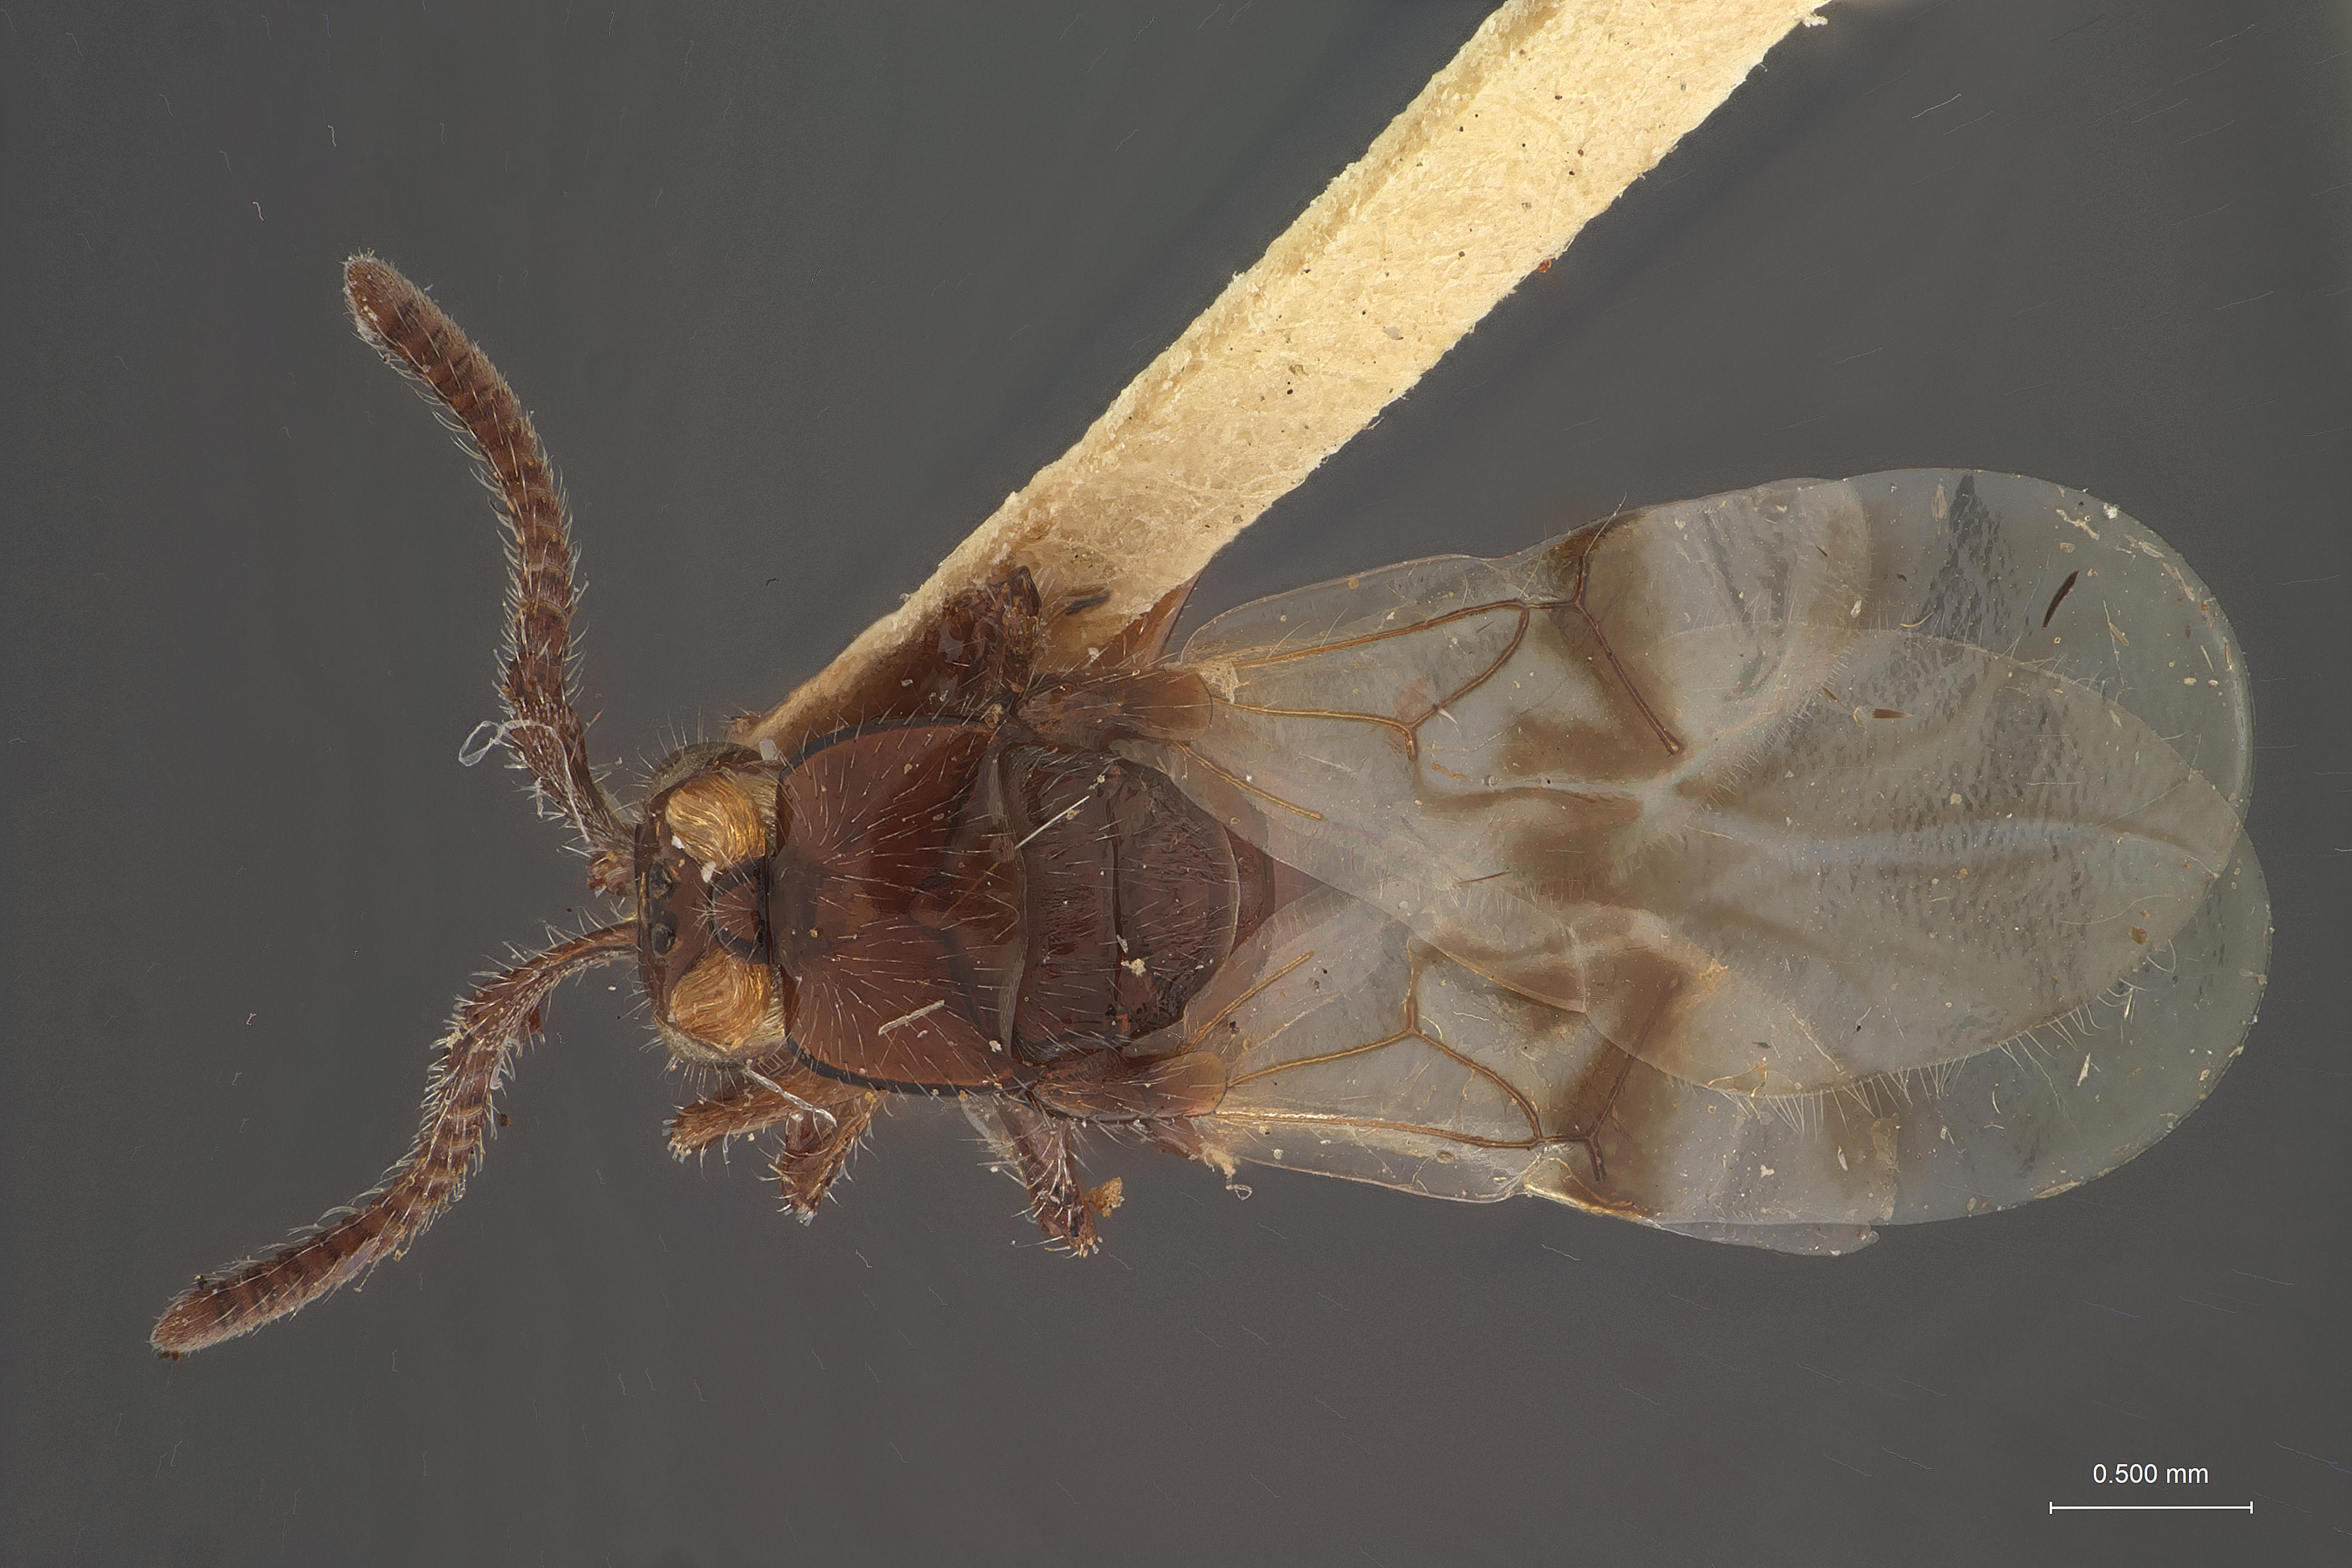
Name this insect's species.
Loboscelidea antennata
